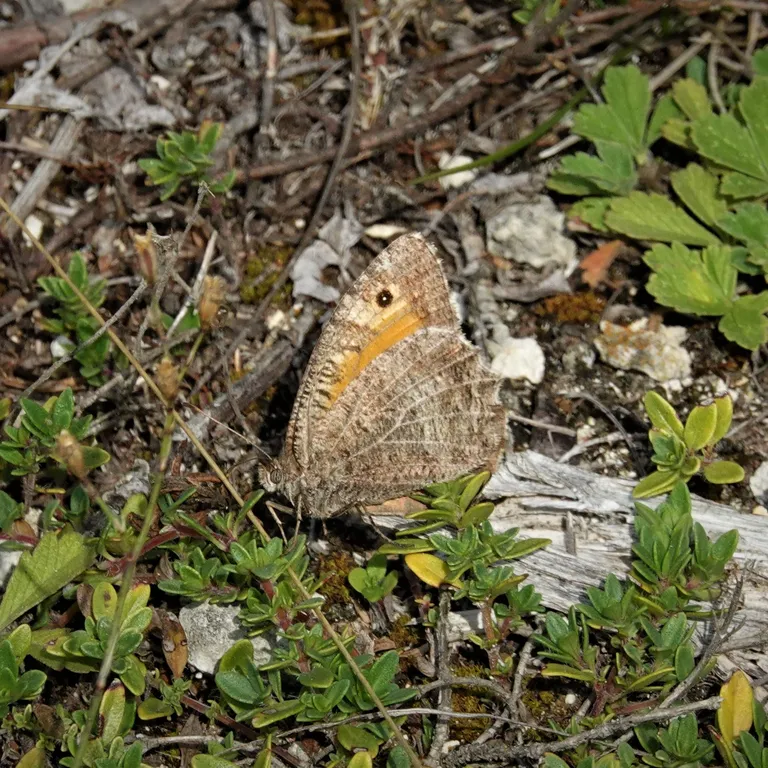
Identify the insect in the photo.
Arethusana arethusa
